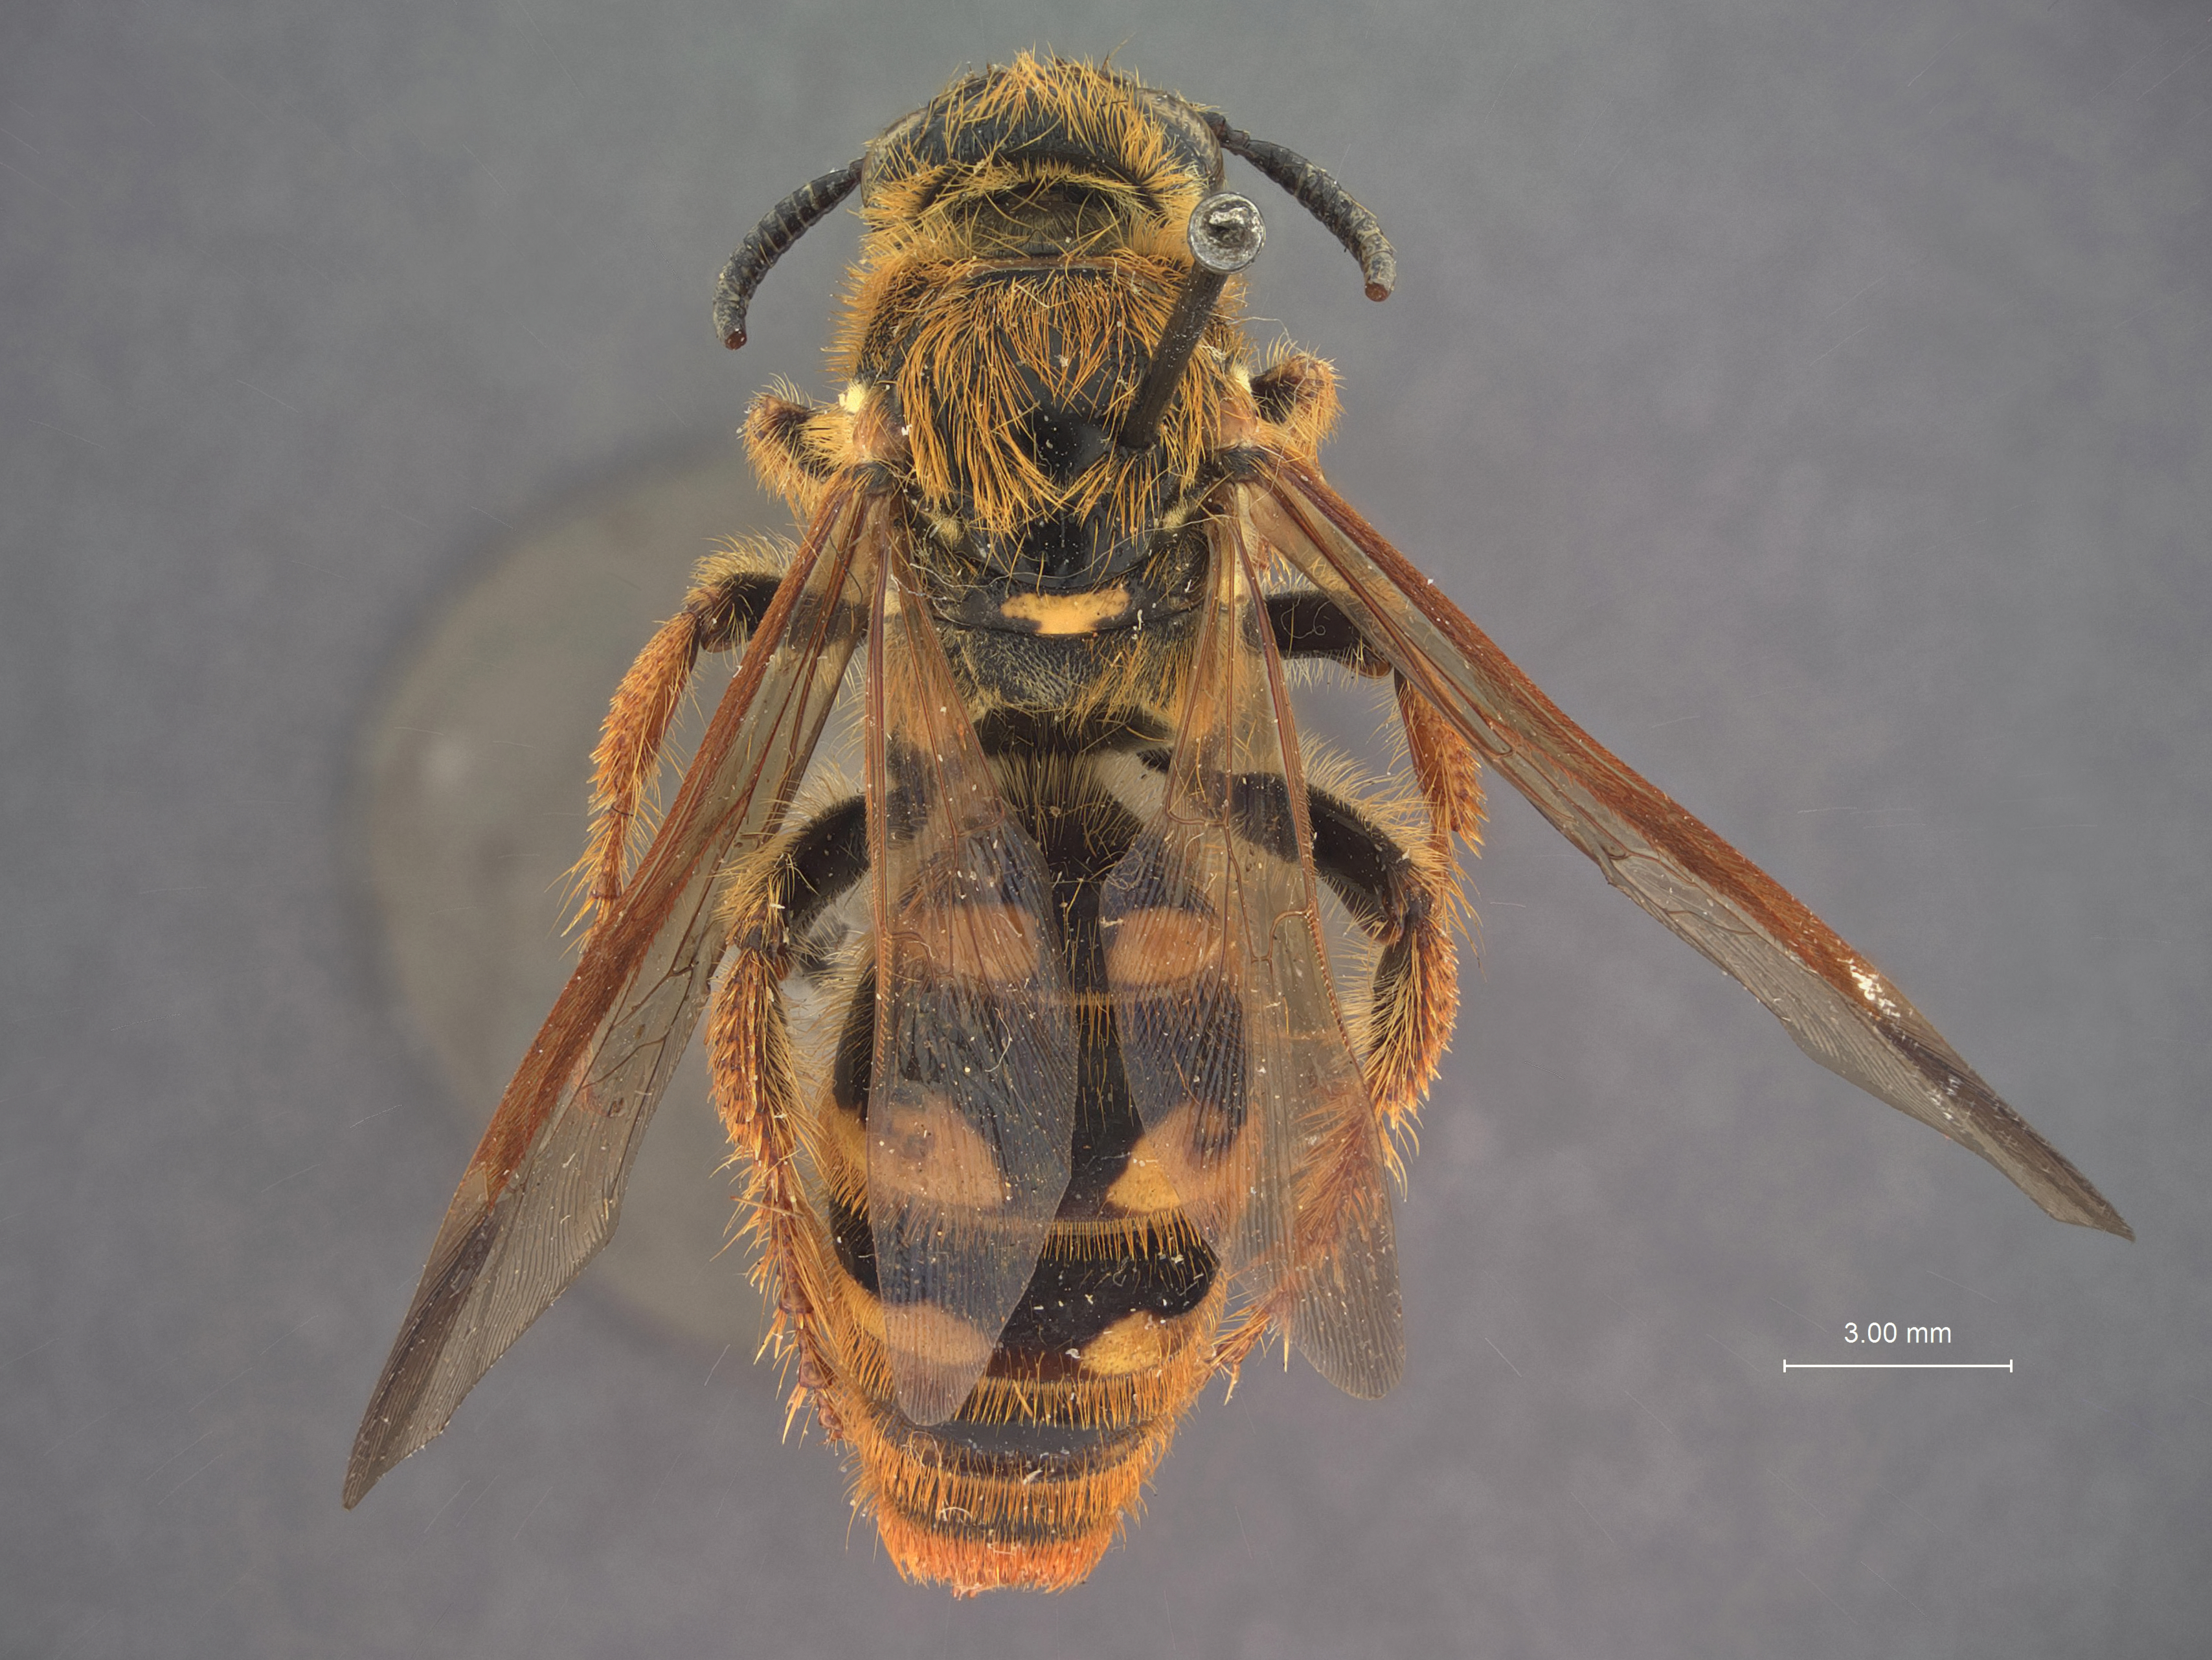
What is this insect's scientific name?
Campsomeris hesterae
